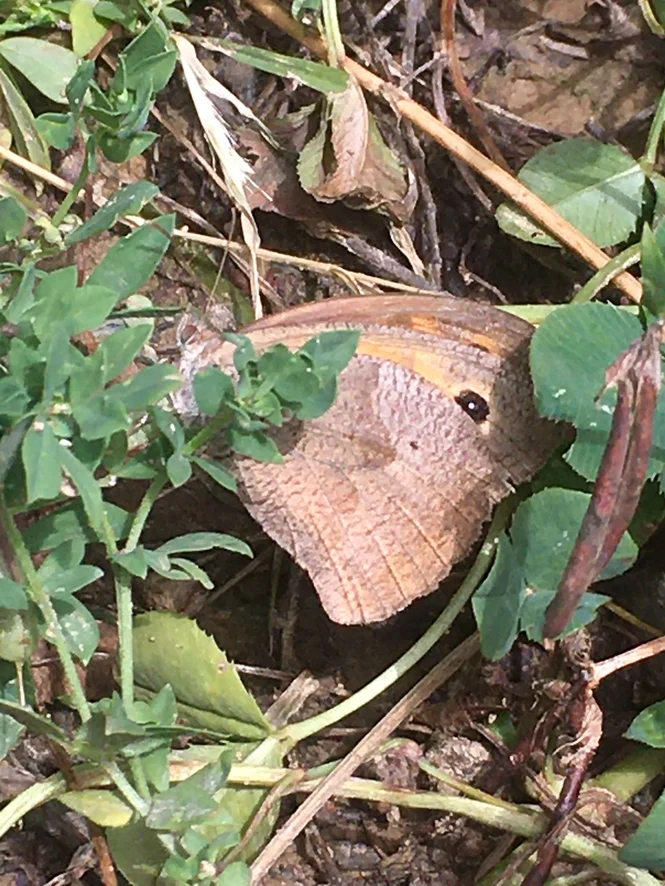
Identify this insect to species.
Maniola jurtina
